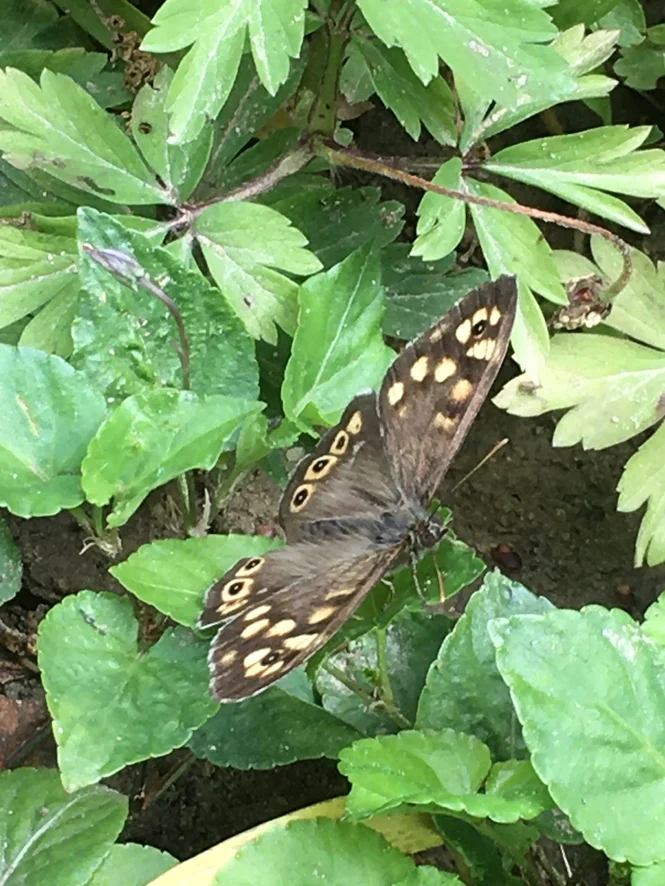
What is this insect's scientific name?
Pararge aegeria
